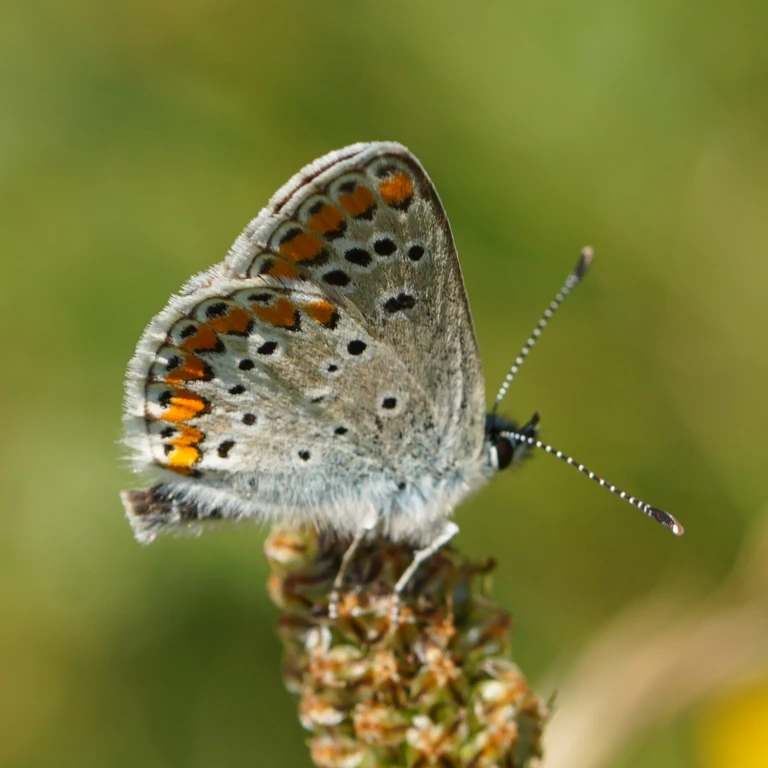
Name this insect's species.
Aricia agestis/artaxerxes
